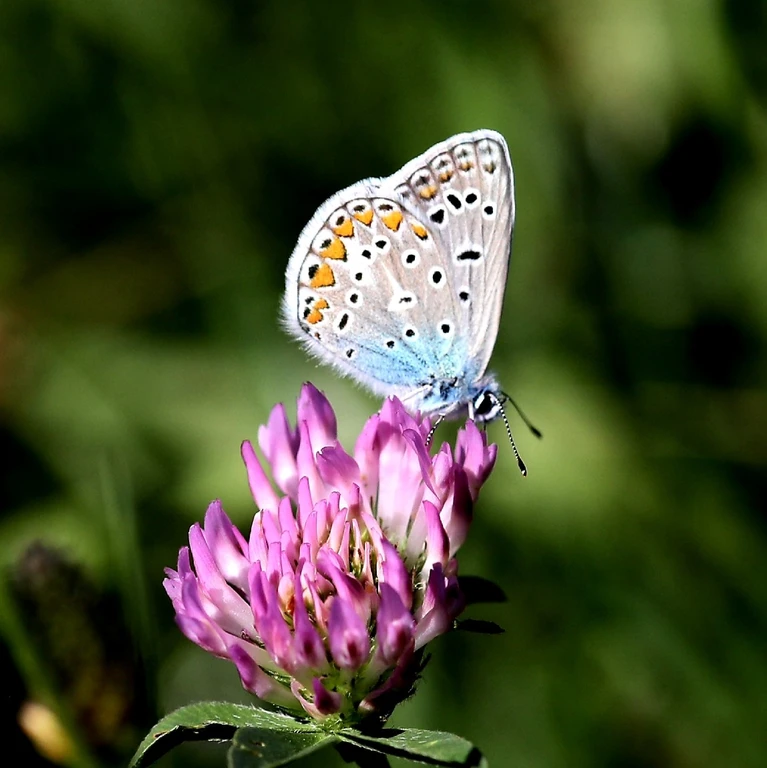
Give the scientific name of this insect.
Polyommatus icarus
